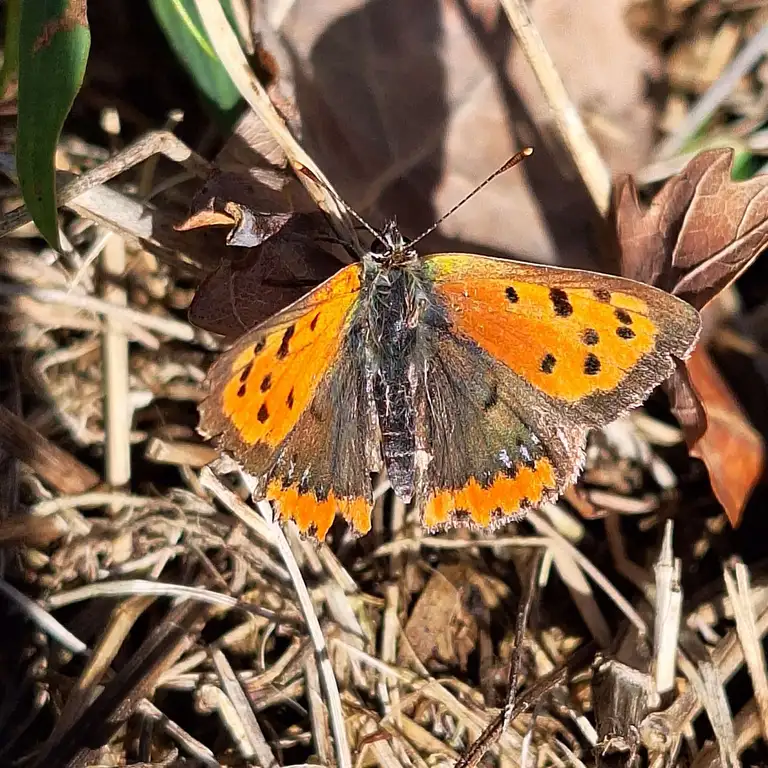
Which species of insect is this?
Lycaena phlaeas
